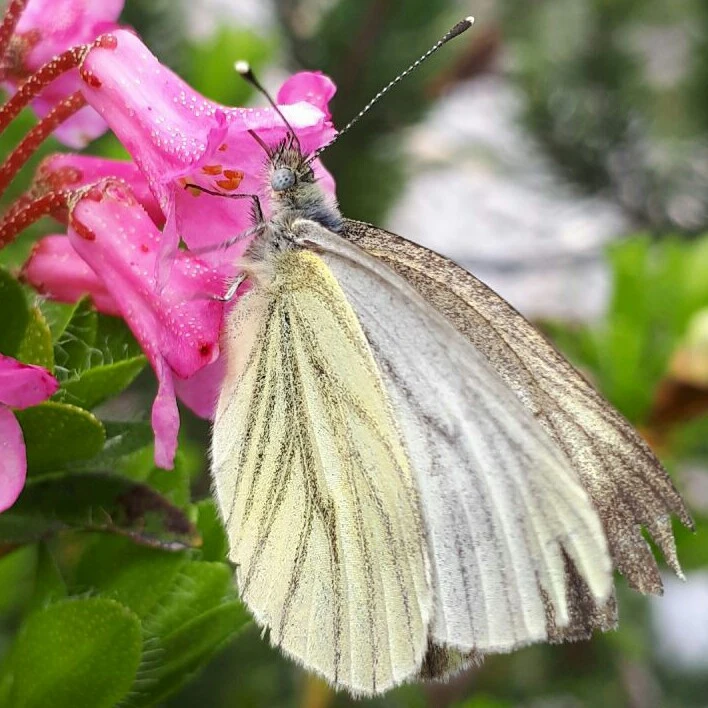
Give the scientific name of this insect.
Pieris bryoniae
